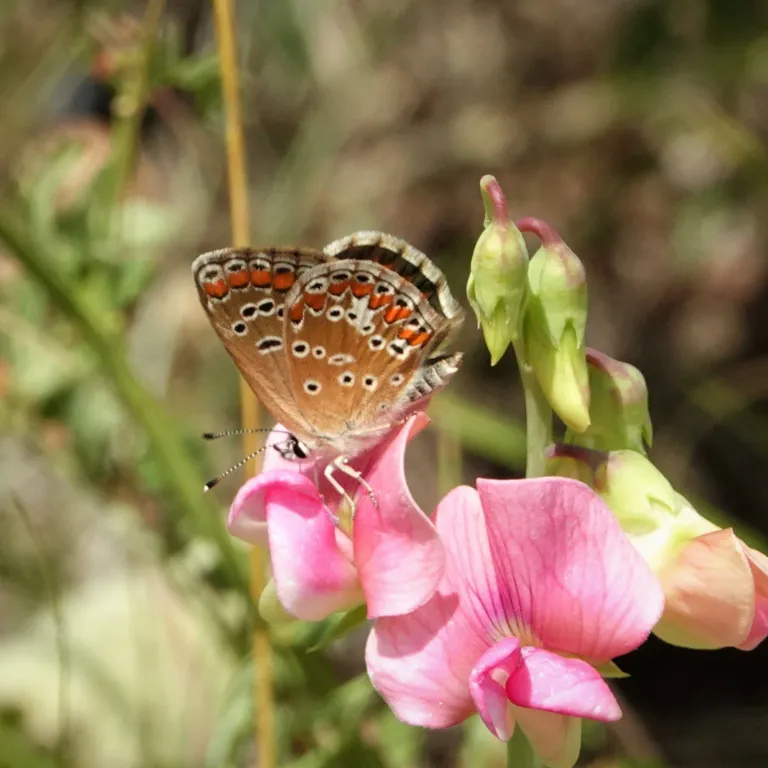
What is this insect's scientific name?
Aricia agestis/artaxerxes
